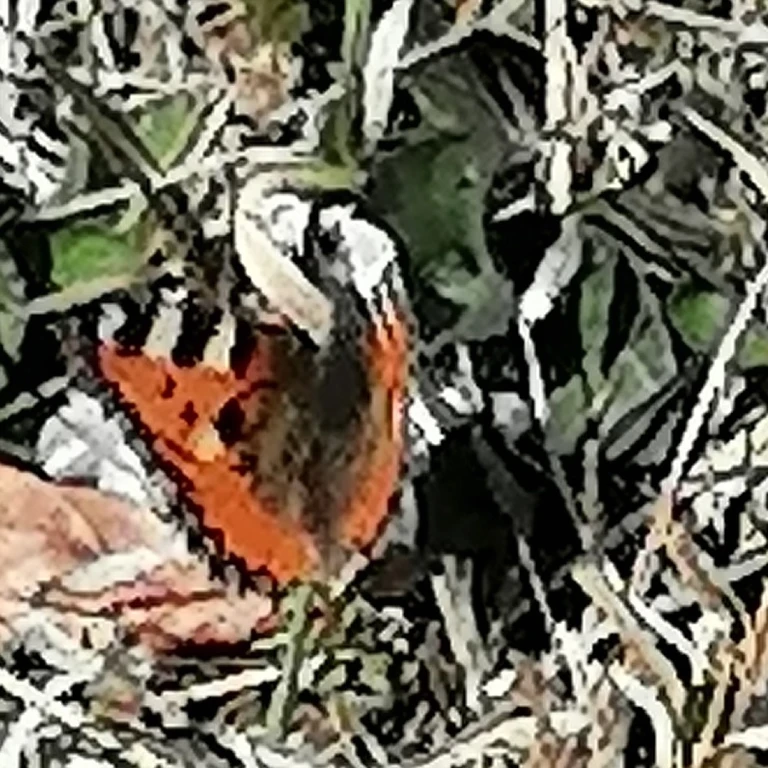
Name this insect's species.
Aglais urticae
